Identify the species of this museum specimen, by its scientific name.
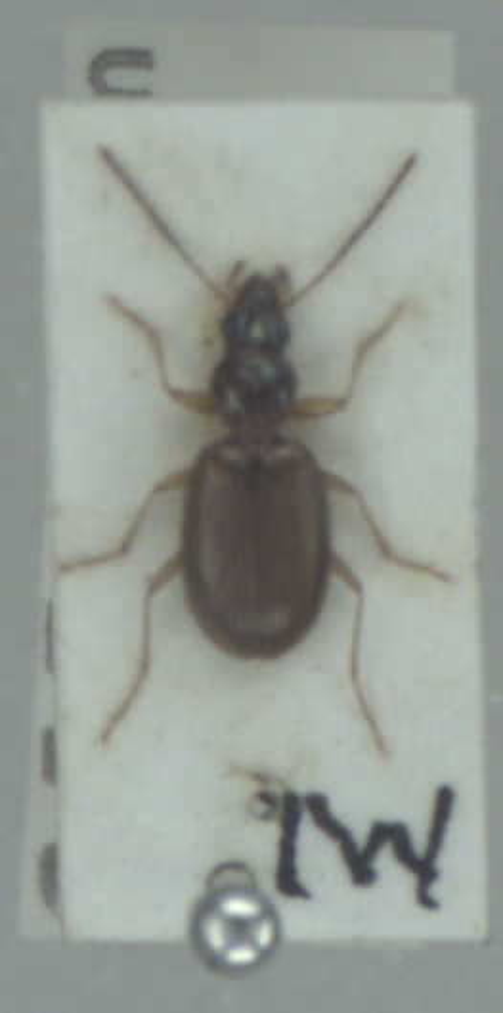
Bembidion stephensii
